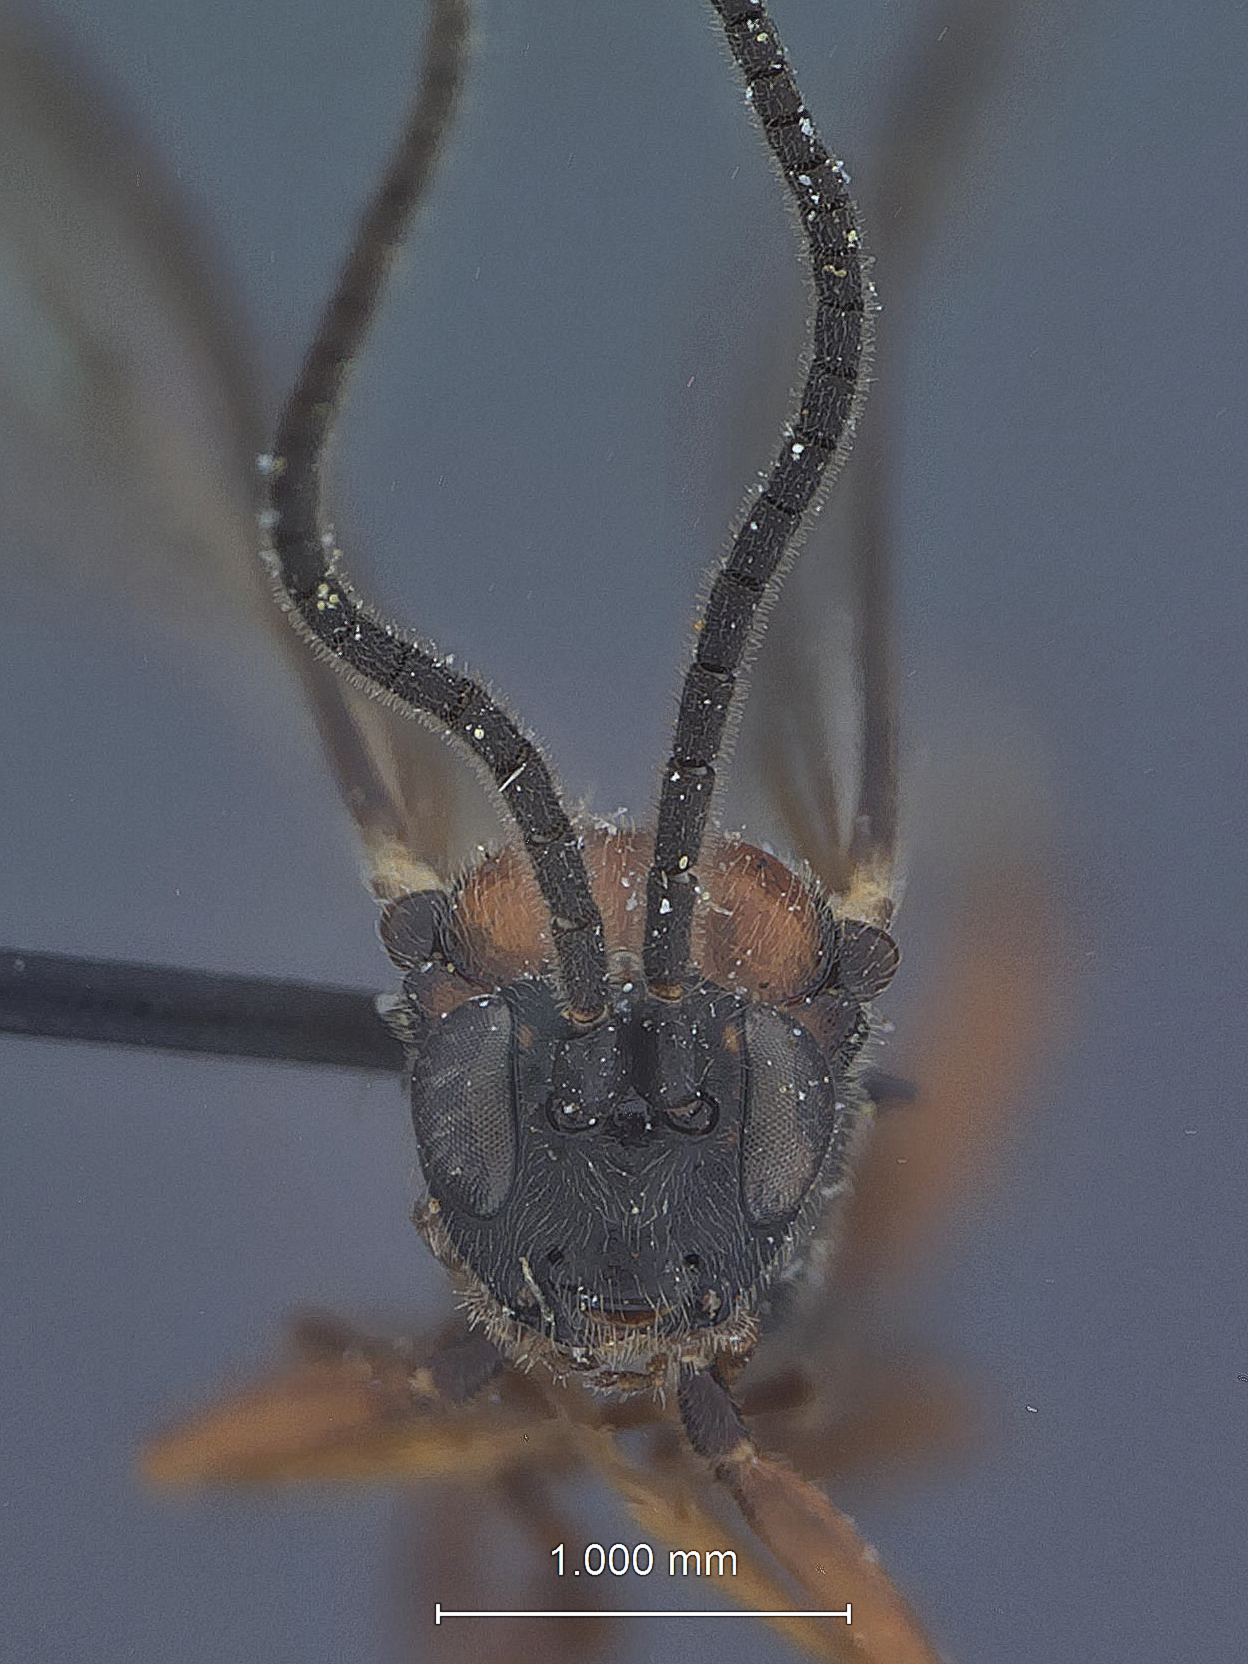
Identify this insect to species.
Opidnus rufinotum
